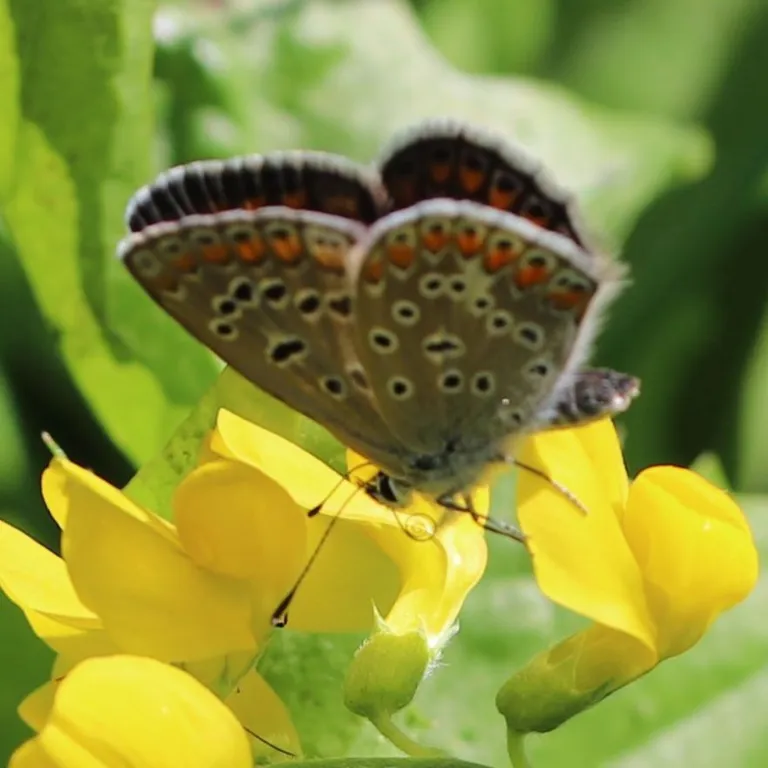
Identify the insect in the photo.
Polyommatus icarus
